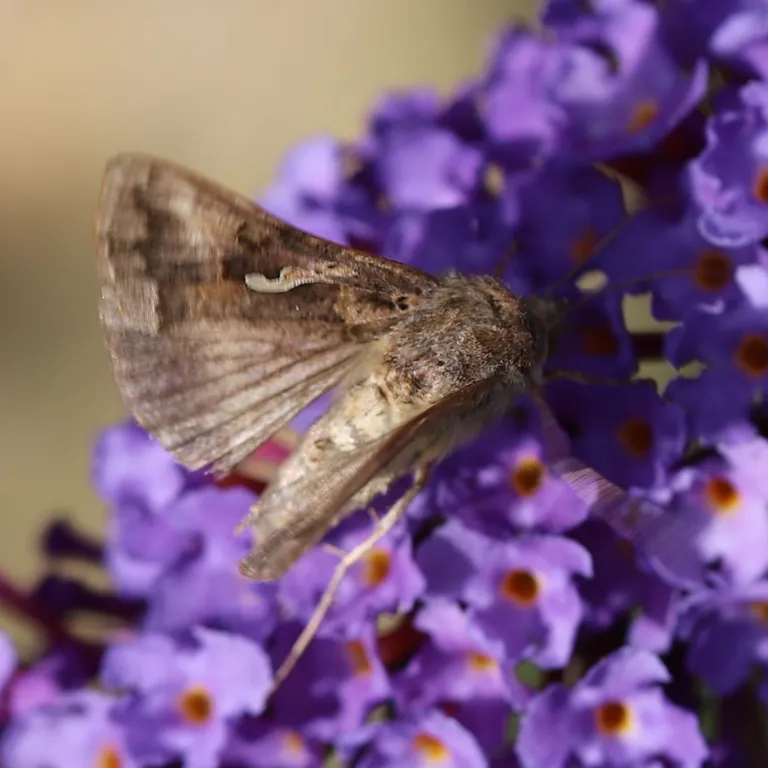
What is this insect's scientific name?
Autographa gamma
